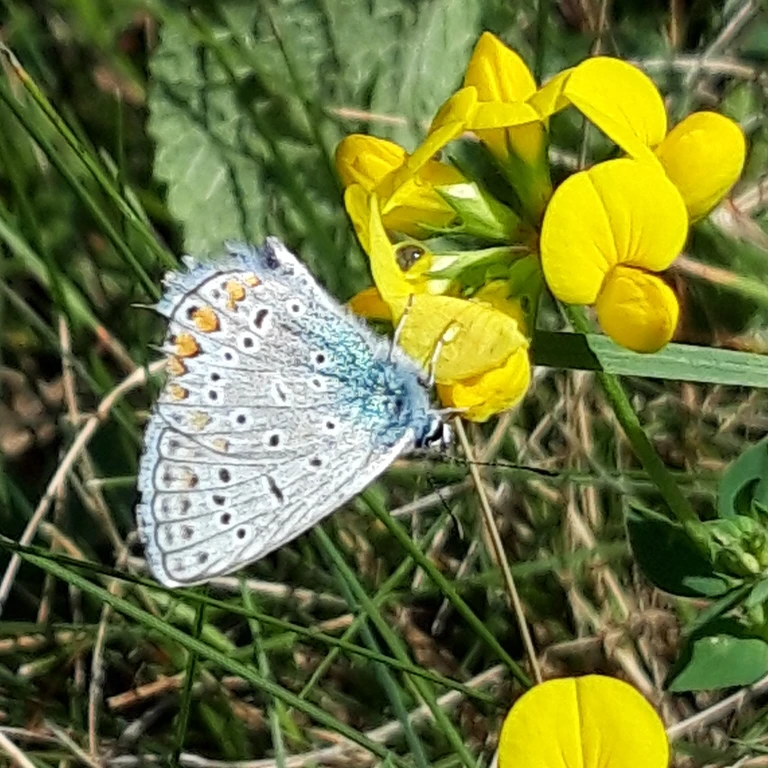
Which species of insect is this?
Polyommatus icarus
